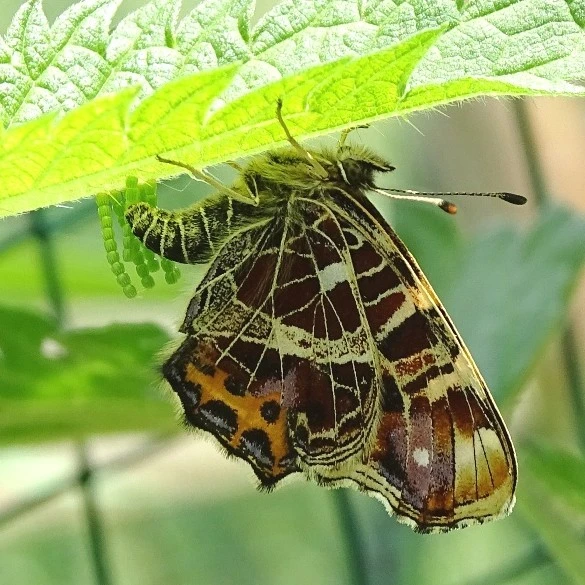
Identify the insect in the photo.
Araschnia levana
